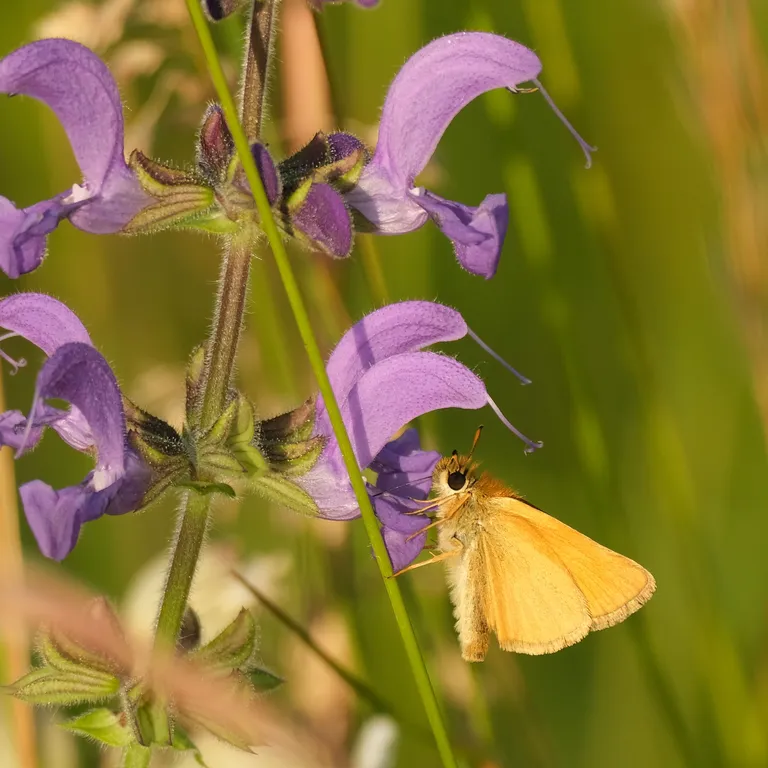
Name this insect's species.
Thymelicus lineola
